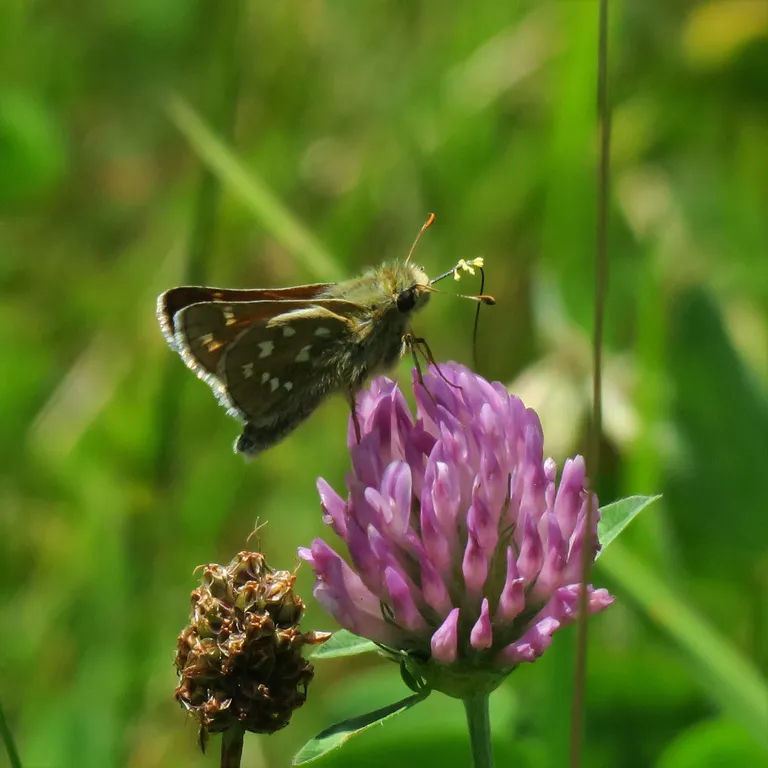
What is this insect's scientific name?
Hesperia comma
